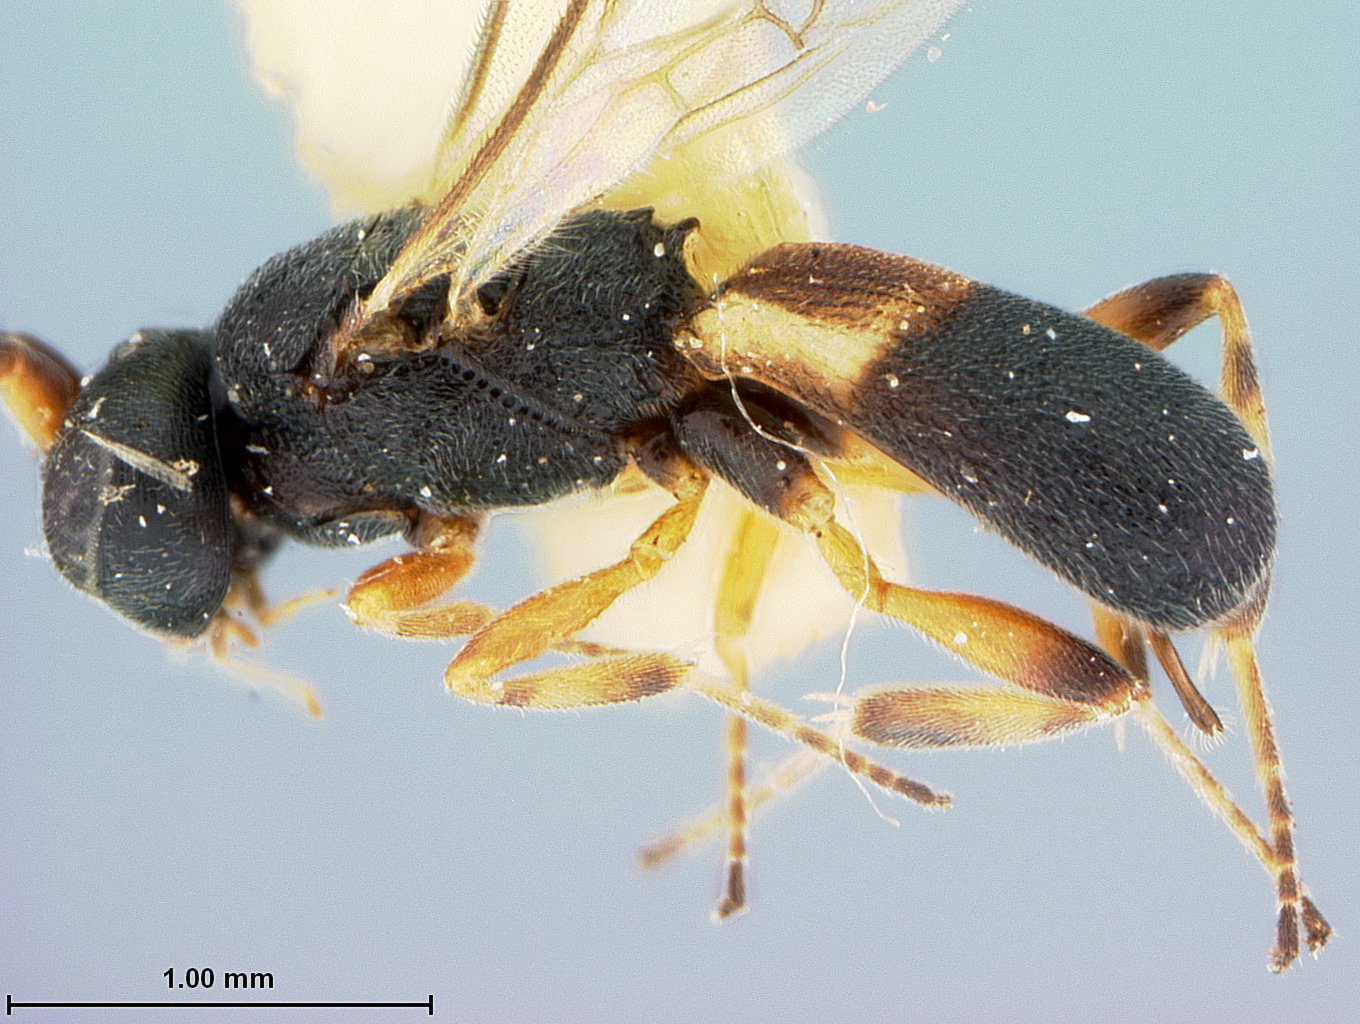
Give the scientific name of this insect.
Chelonus bickleyi
